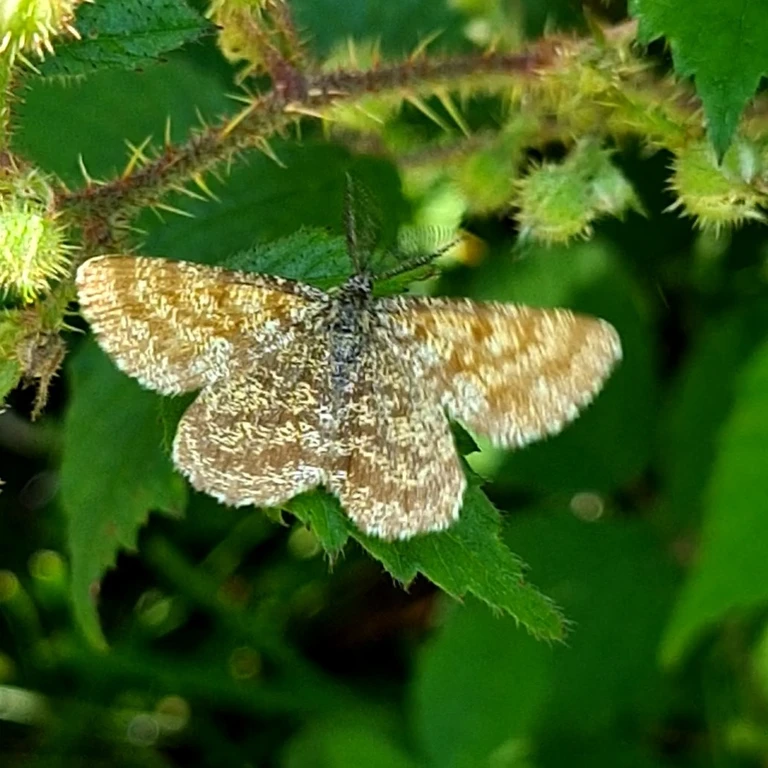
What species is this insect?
Ematurga atomaria
